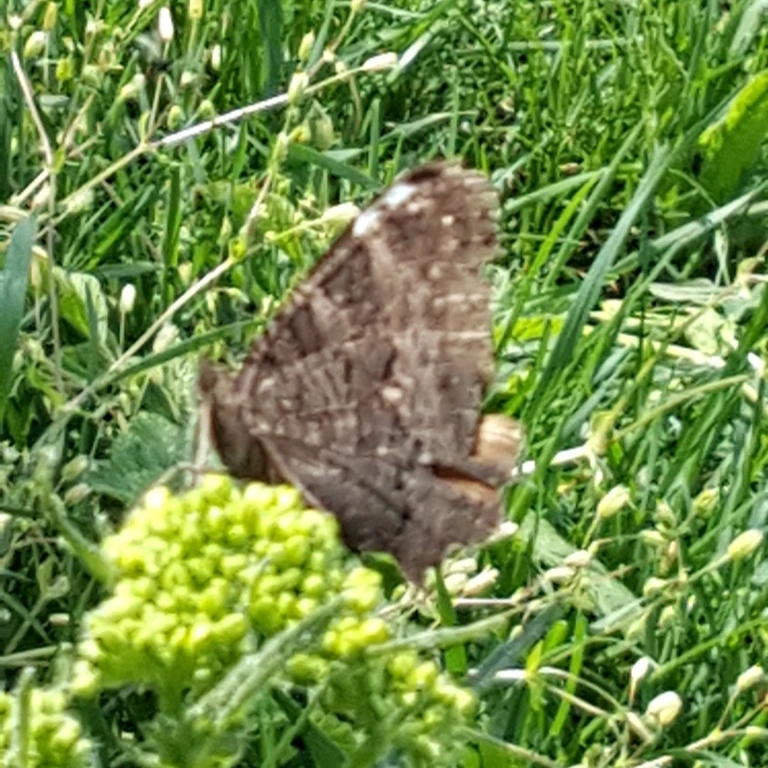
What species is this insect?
Aglais io
